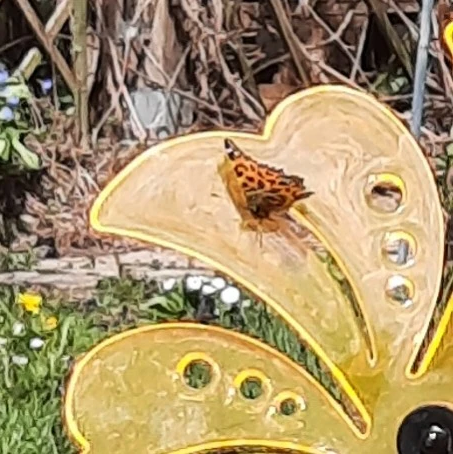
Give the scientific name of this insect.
Araschnia levana
